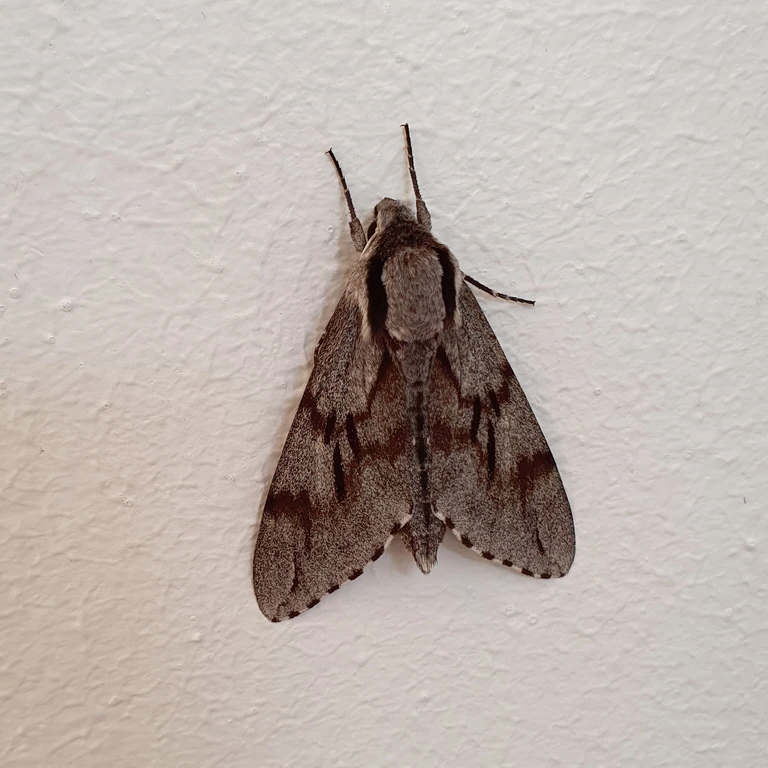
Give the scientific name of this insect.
Sphinx pinastri
